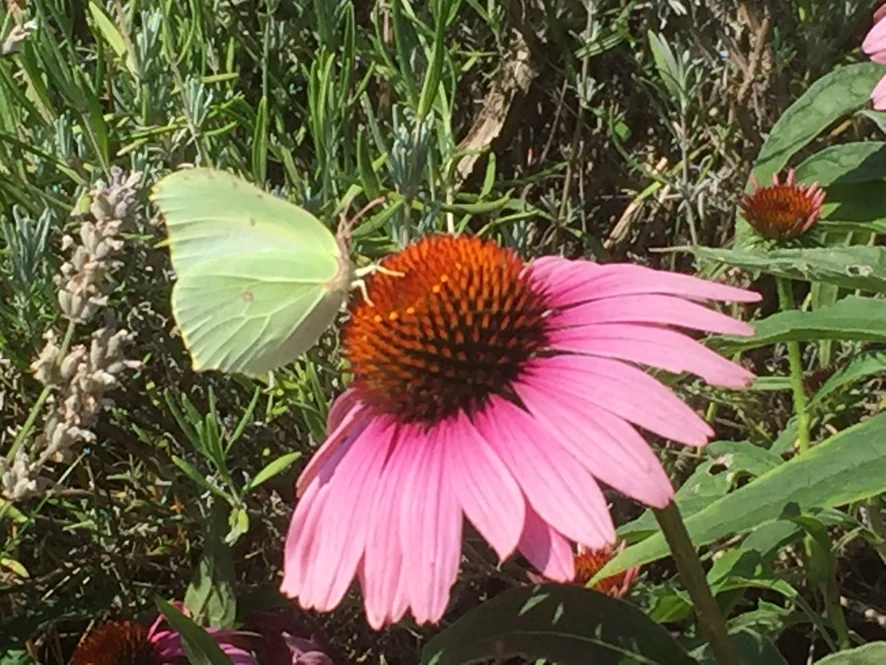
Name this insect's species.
Gonepteryx rhamni
